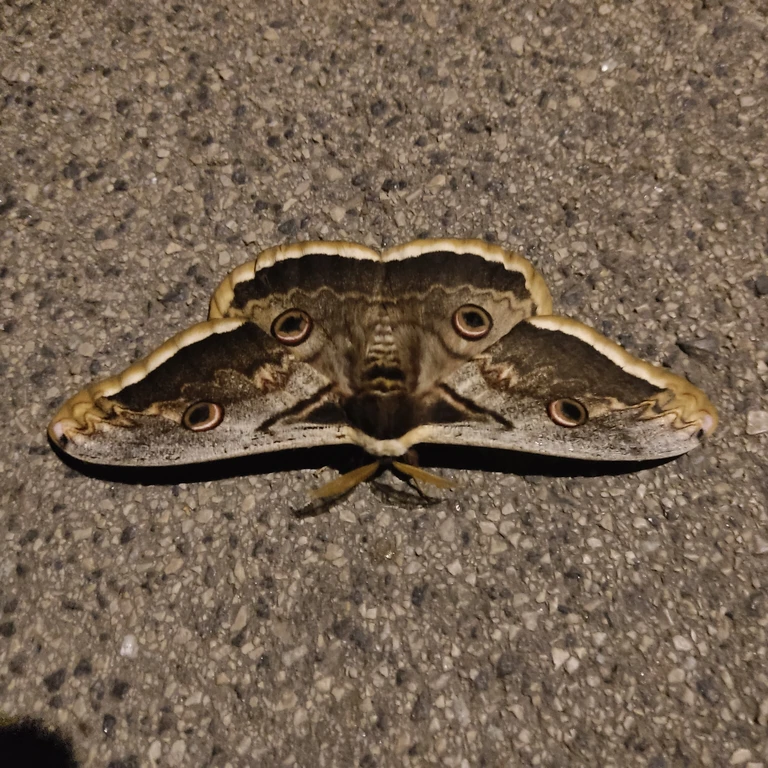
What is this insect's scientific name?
Saturnia pyri
